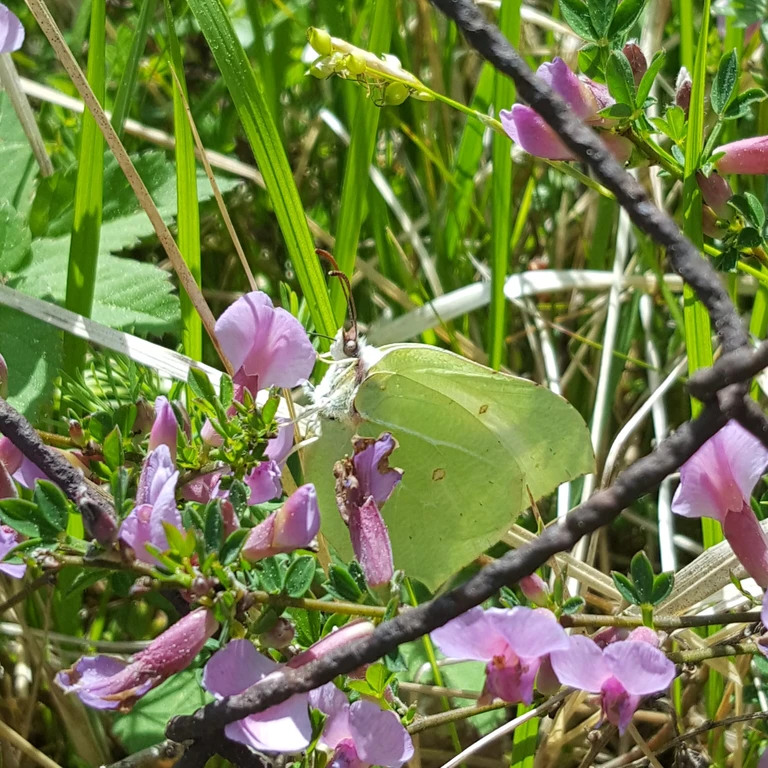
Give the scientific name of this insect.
Gonepteryx rhamni
